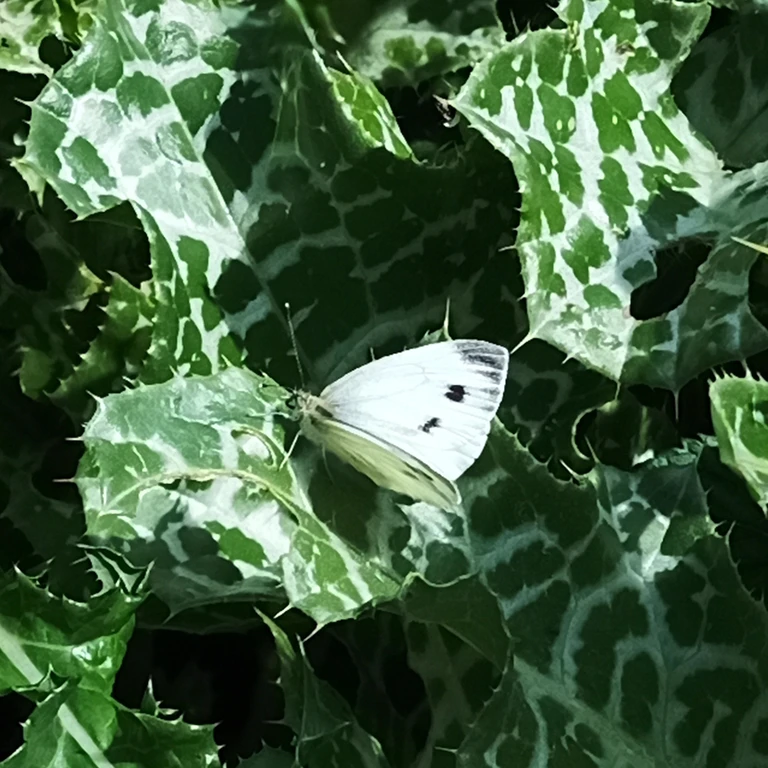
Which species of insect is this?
Pieris napi
